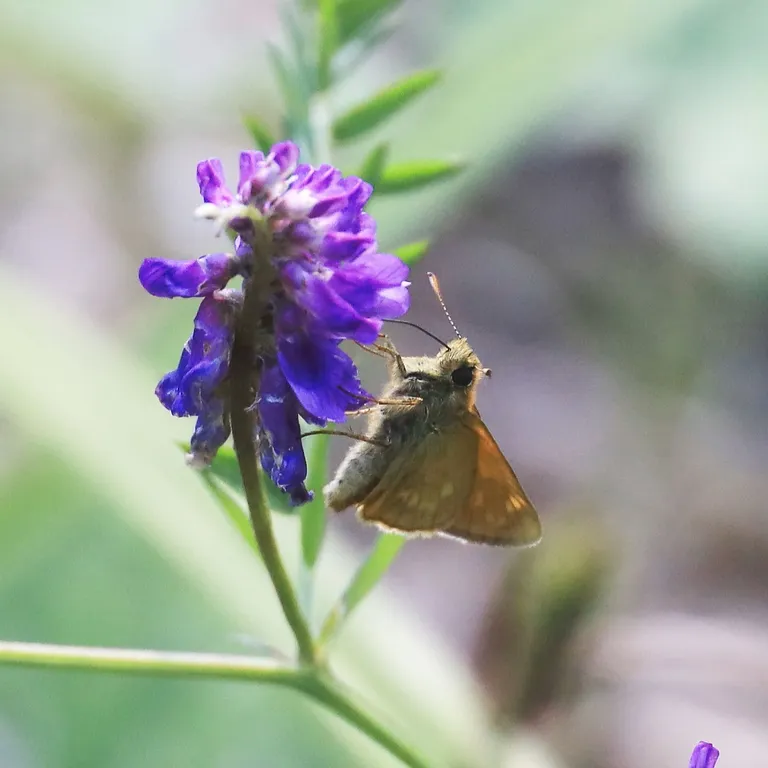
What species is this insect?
Ochlodes sylvanus (also Ochlodes venata)
